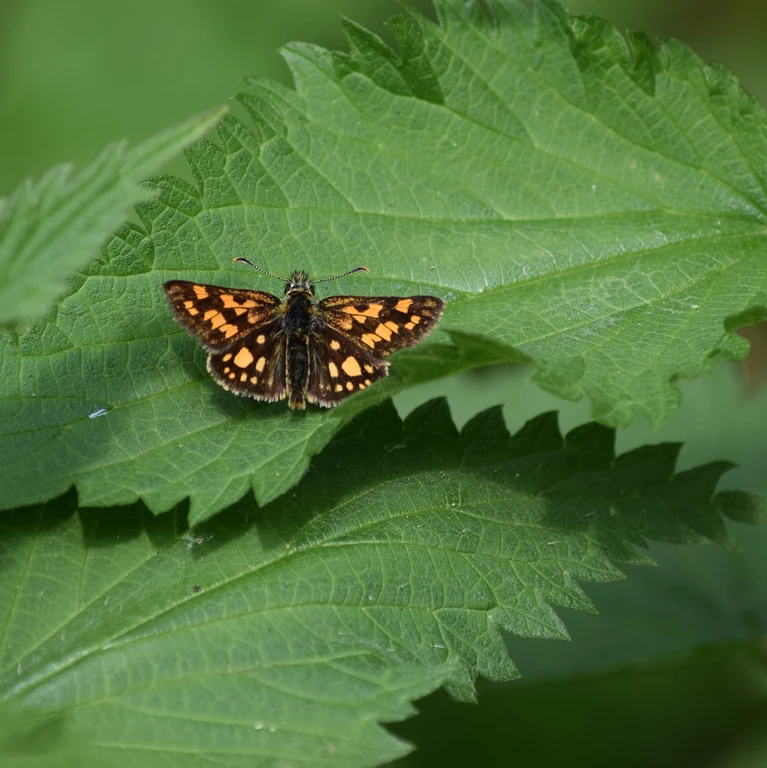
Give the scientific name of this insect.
Carterocephalus palaemon
